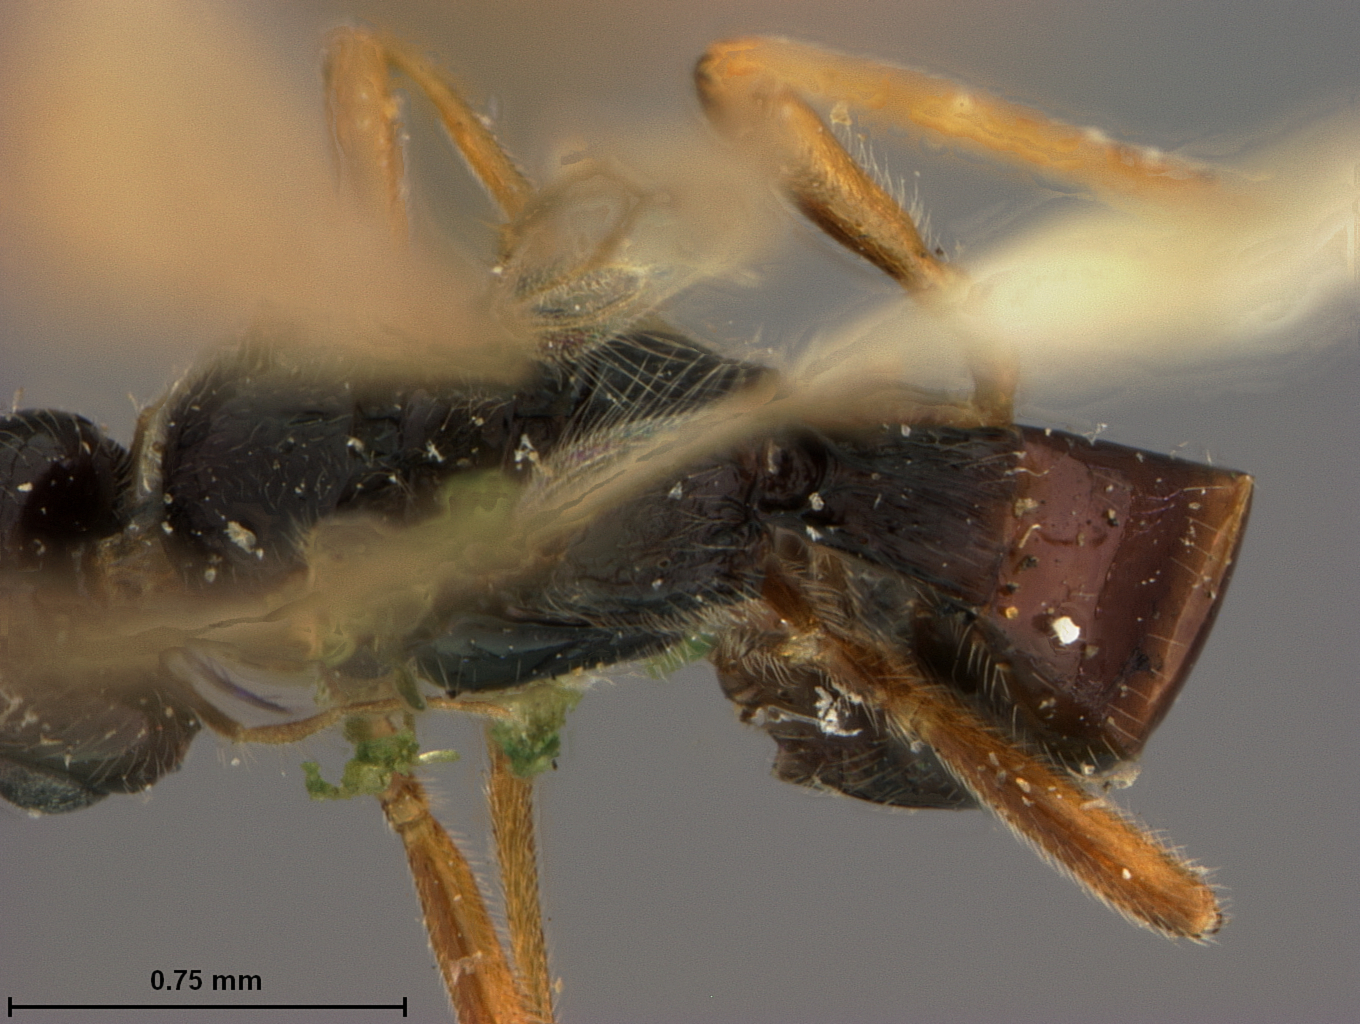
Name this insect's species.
Anarcha coxalis
